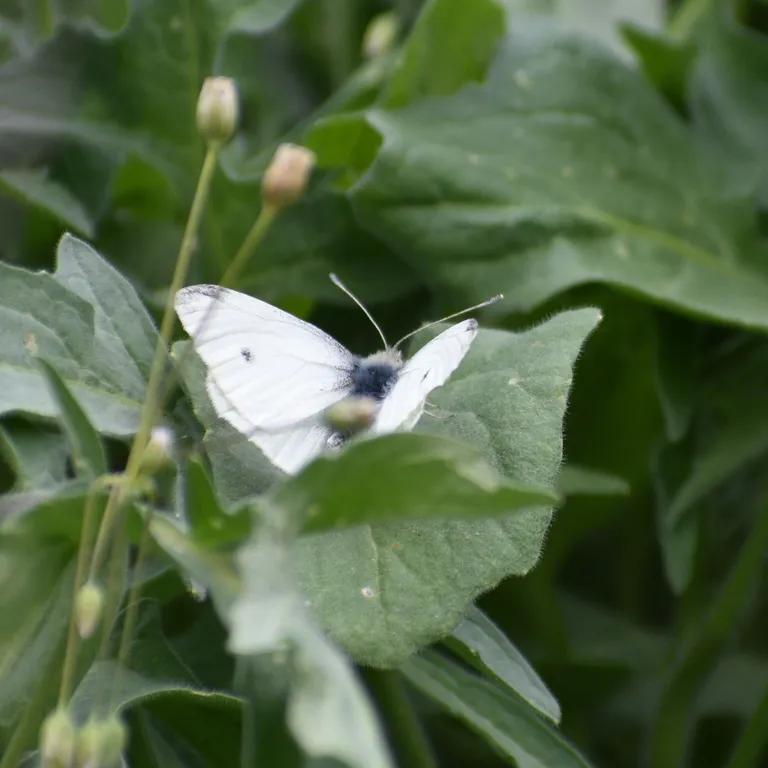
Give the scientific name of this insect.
Pieris rapae
